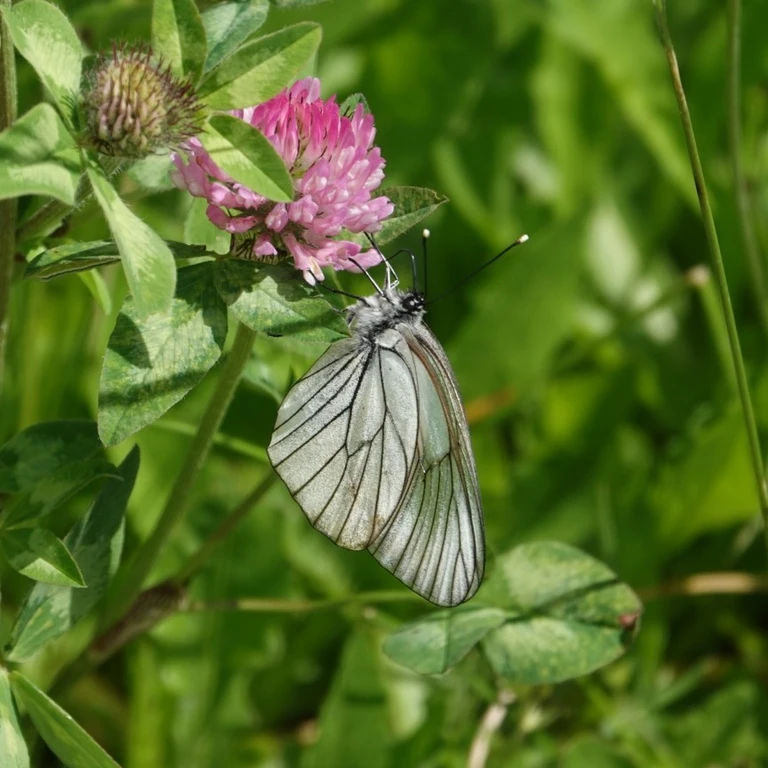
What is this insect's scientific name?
Aporia crataegi
